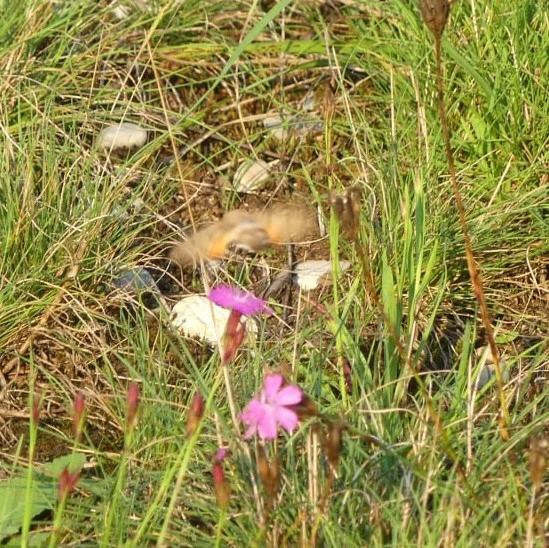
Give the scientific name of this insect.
Macroglossum stellatarum
